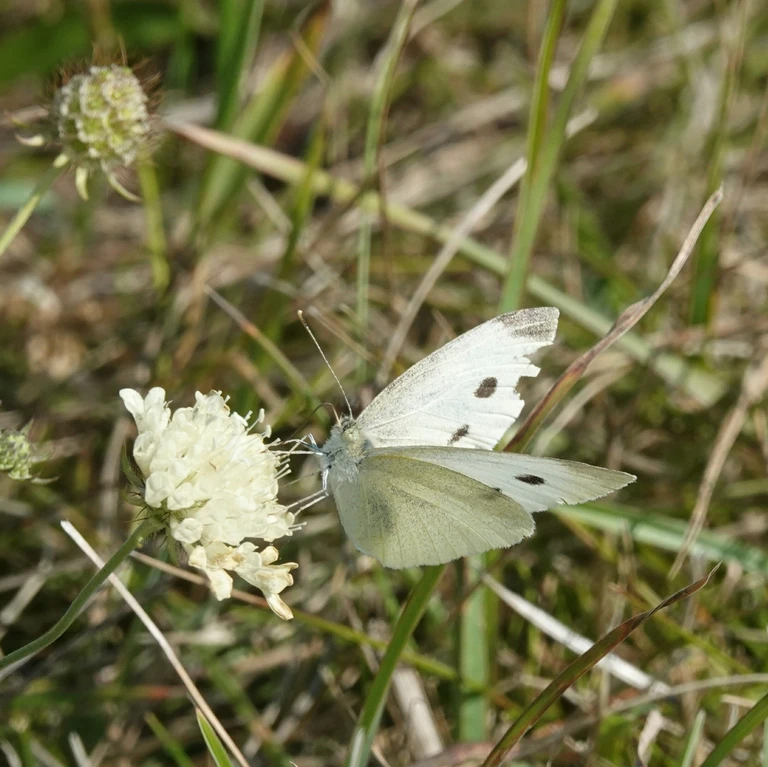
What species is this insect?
Pieris rapae
